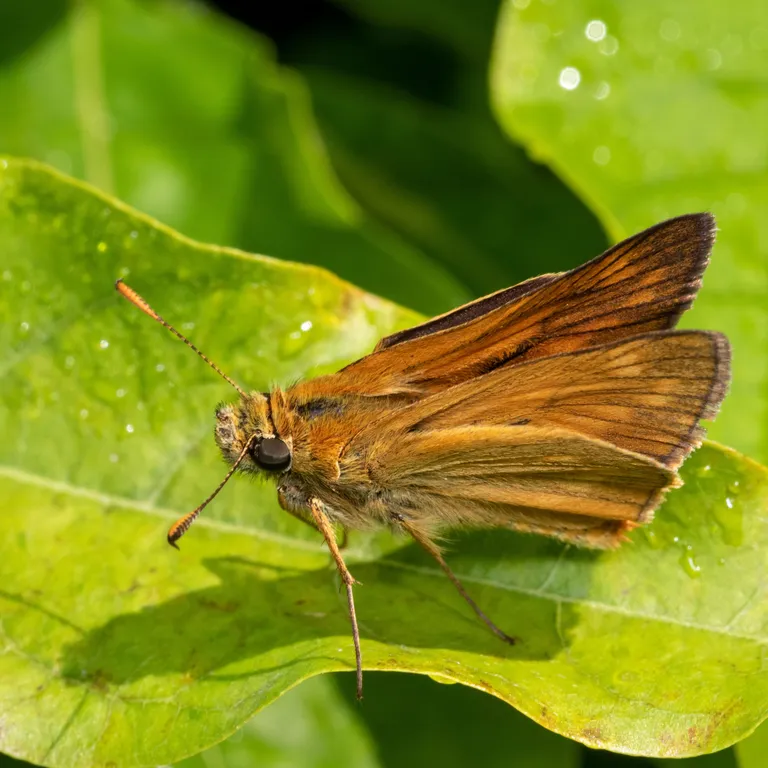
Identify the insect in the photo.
Ochlodes sylvanus (also Ochlodes venata)
